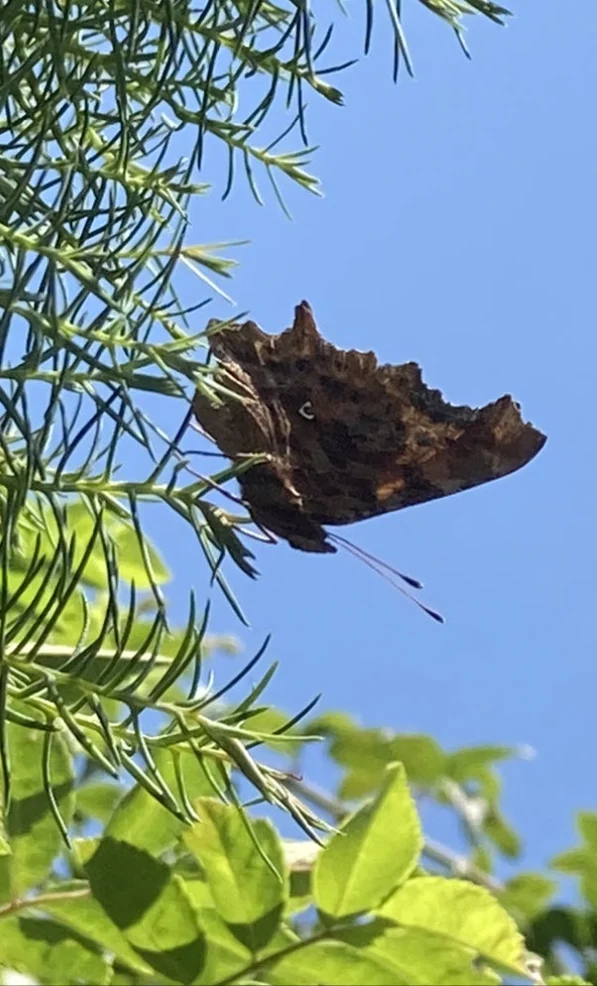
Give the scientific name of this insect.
Polygonia c-album
